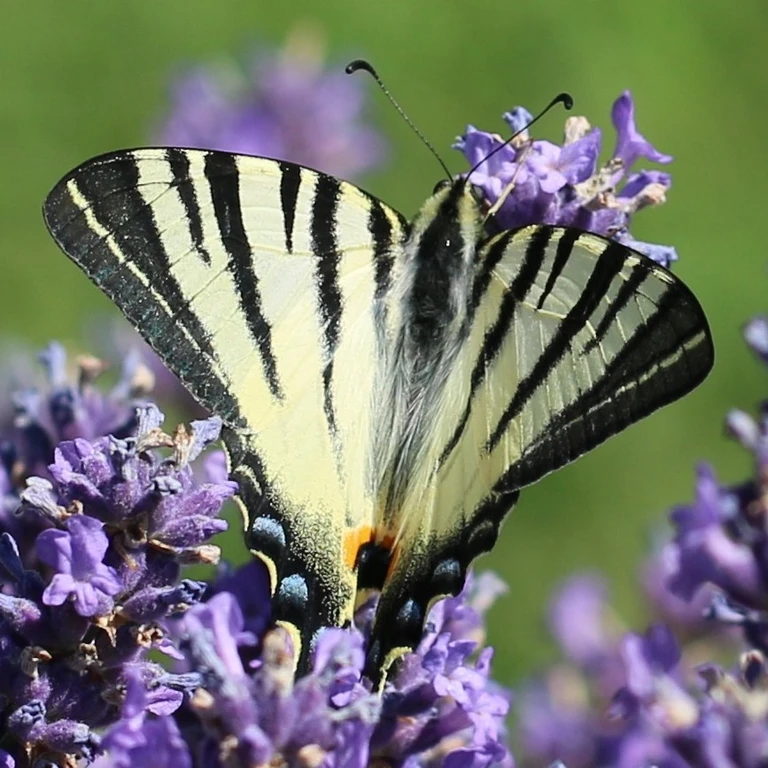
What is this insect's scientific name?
Iphiclides podalirius
